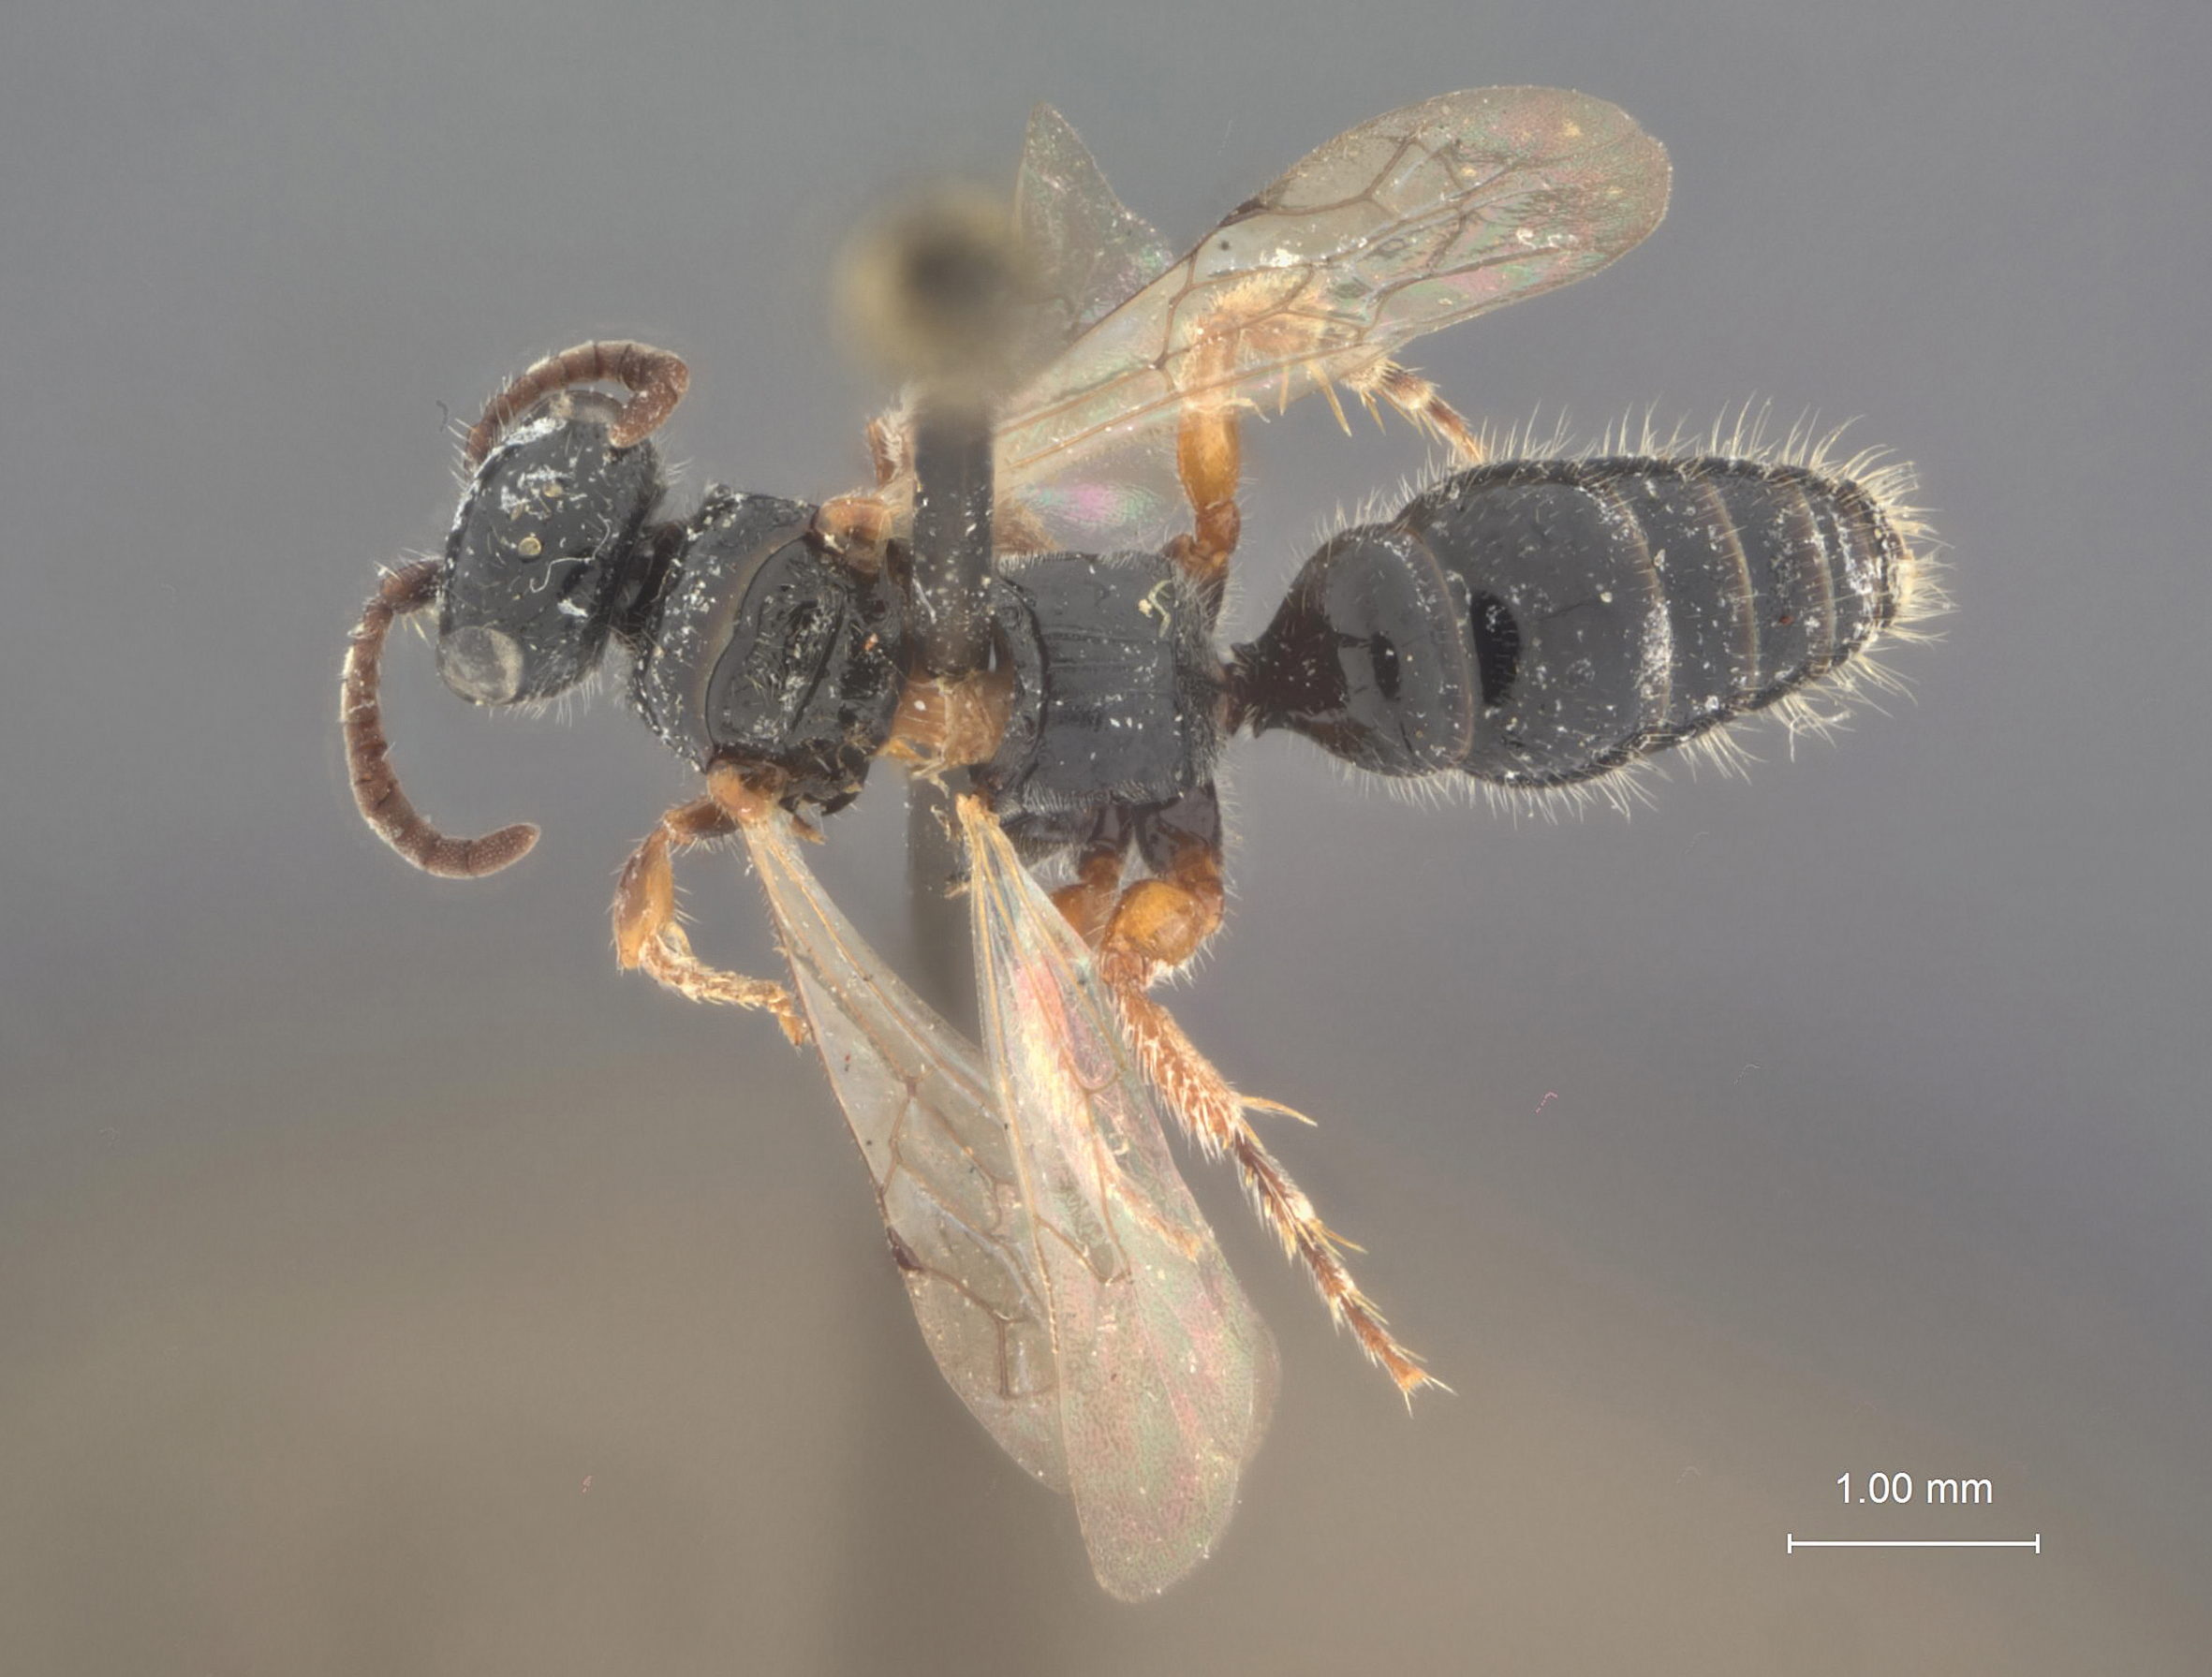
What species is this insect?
Tiphia levipunctata
